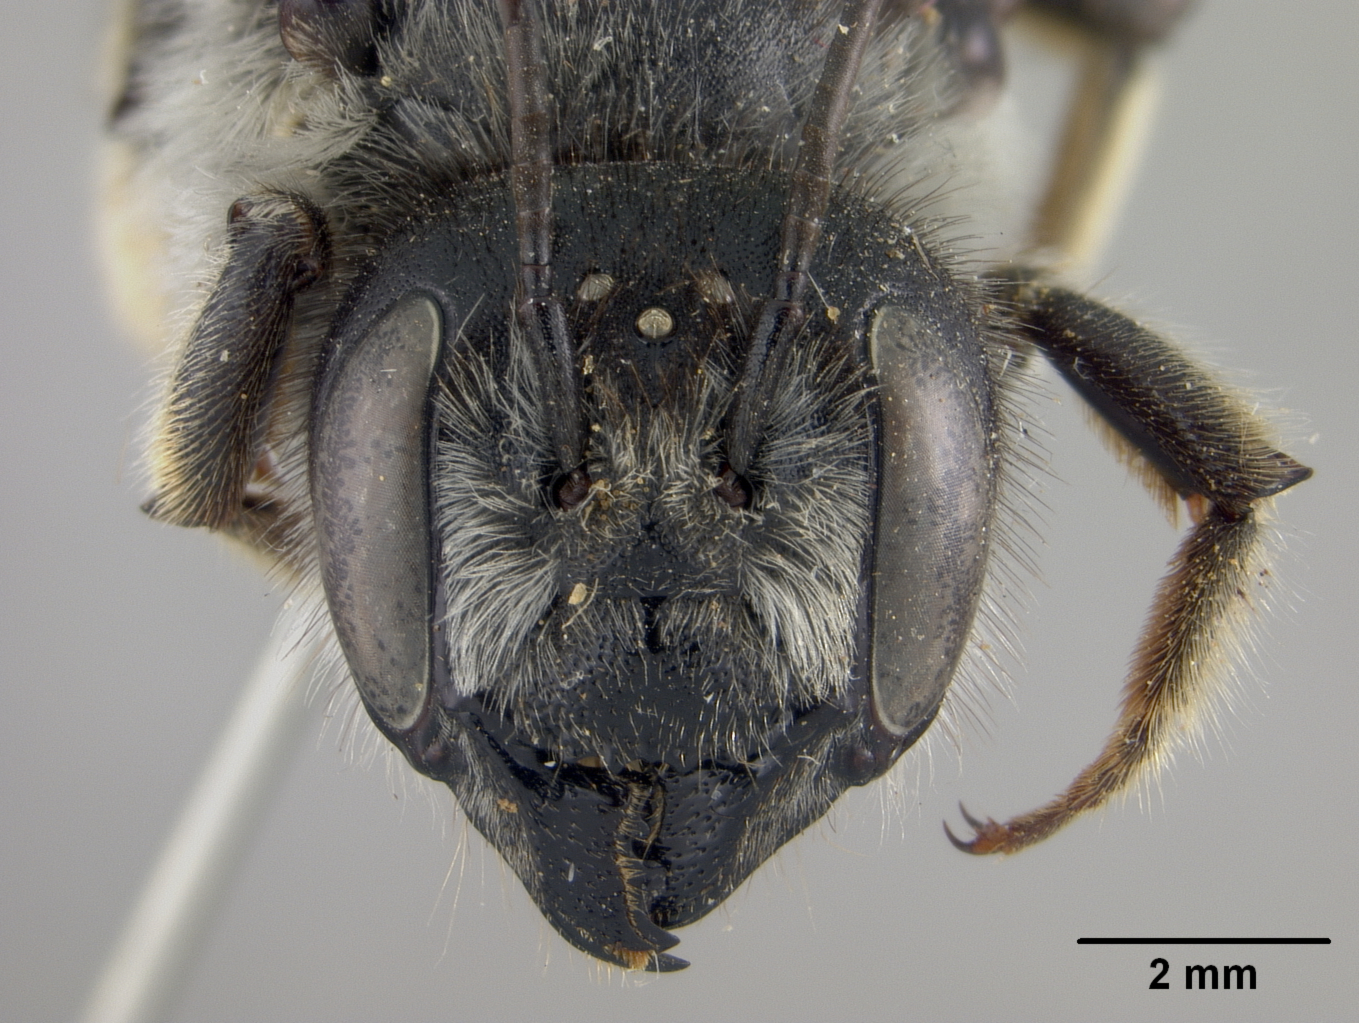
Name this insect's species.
Megachile sapellonis
